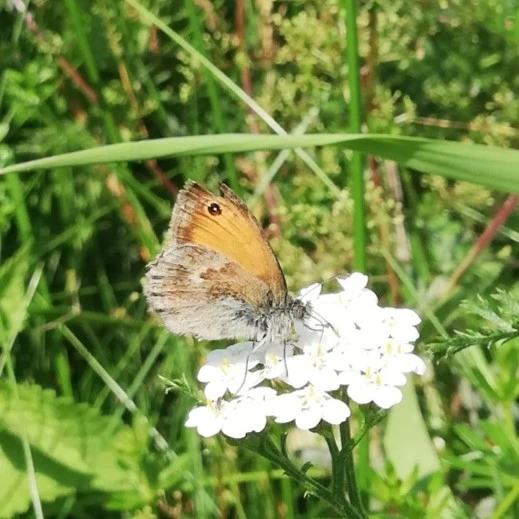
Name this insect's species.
Coenonympha pamphilus
